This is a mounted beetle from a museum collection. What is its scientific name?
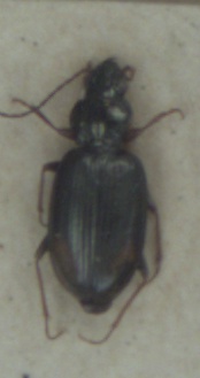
Bembidion lunatum
